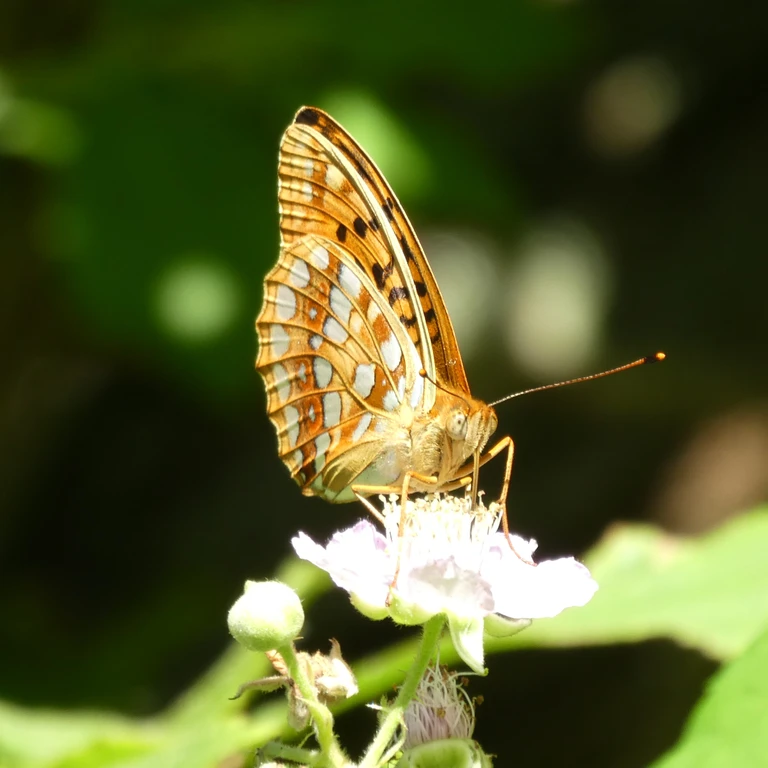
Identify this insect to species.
Fabriciana adippe
